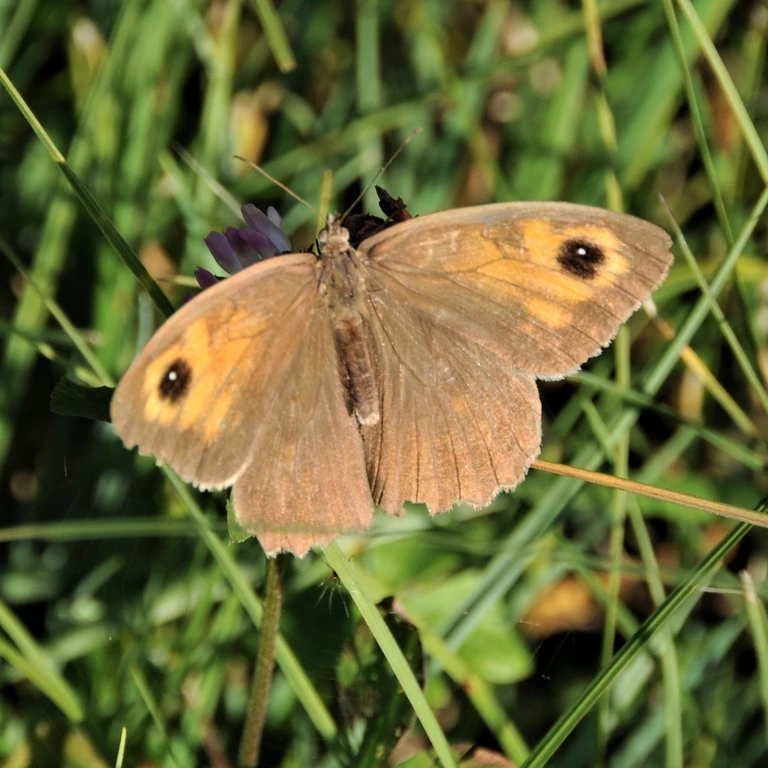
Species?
Maniola jurtina
